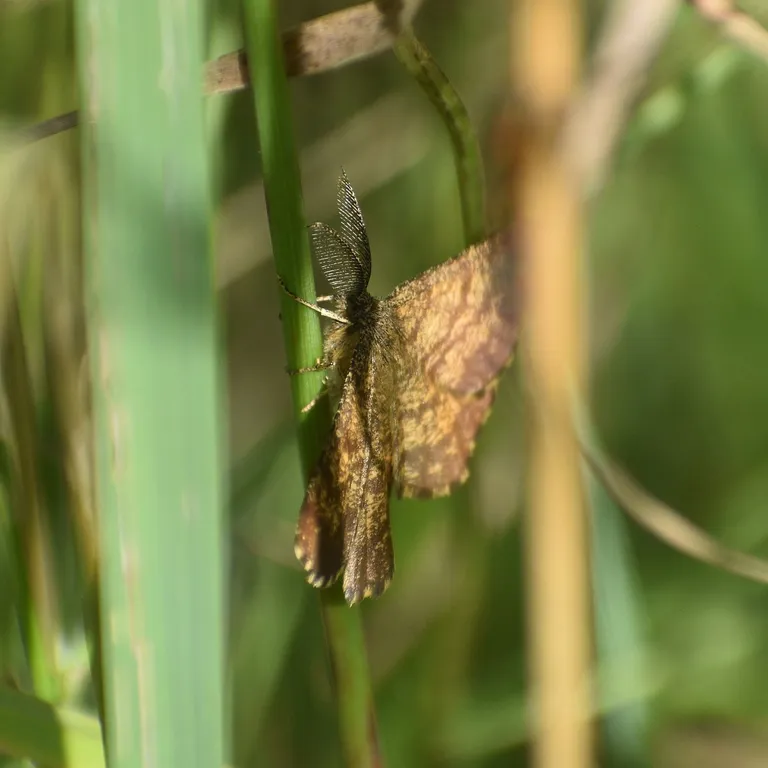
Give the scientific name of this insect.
Ematurga atomaria
